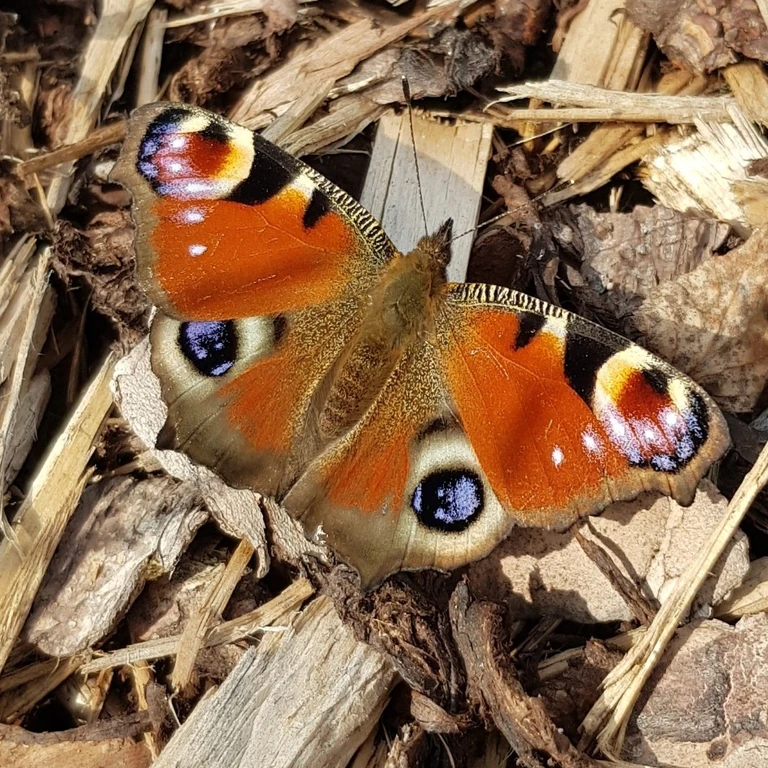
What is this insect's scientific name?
Aglais io
